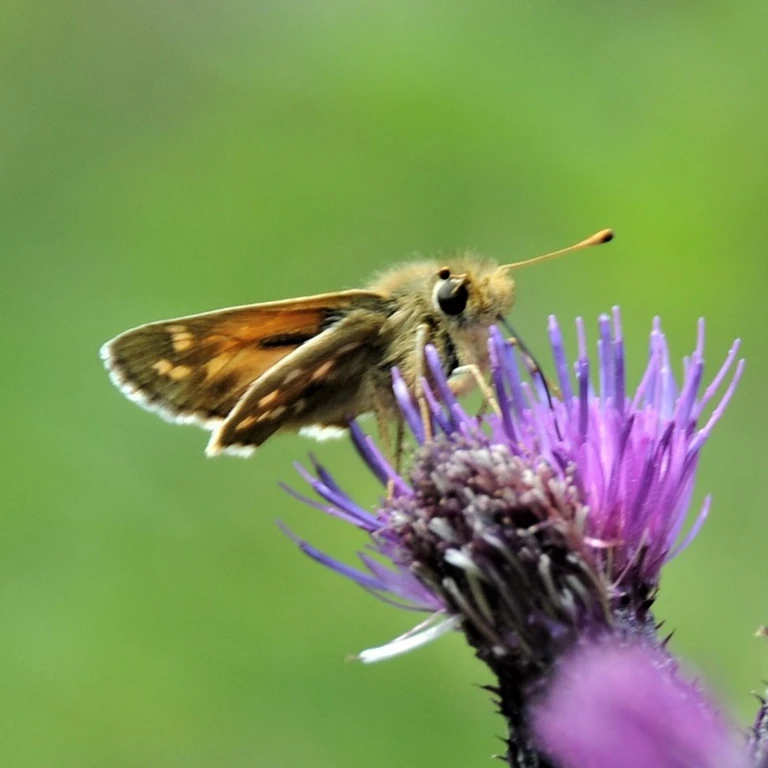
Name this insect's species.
Hesperia comma
